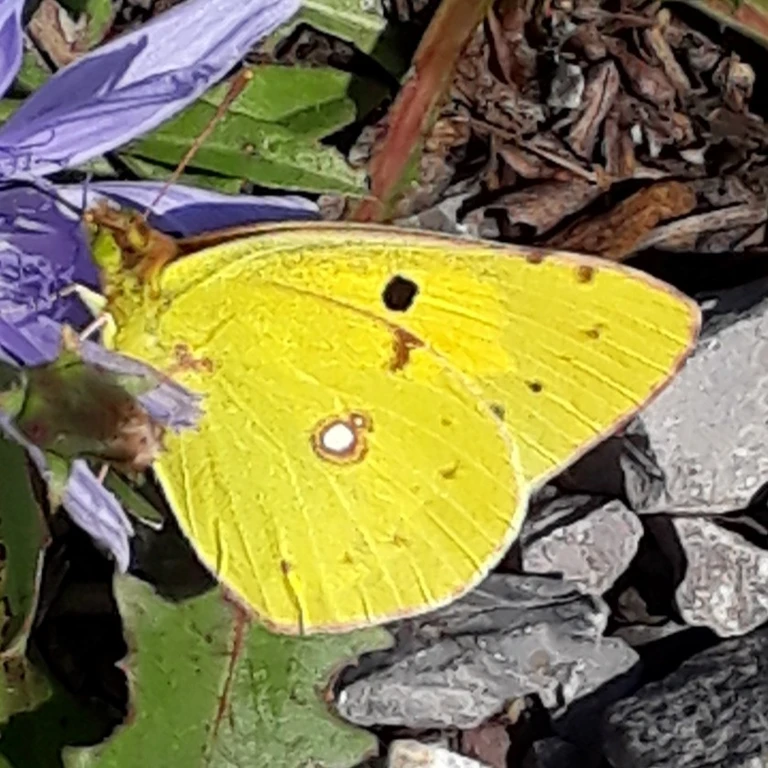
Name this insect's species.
Colias croceus
